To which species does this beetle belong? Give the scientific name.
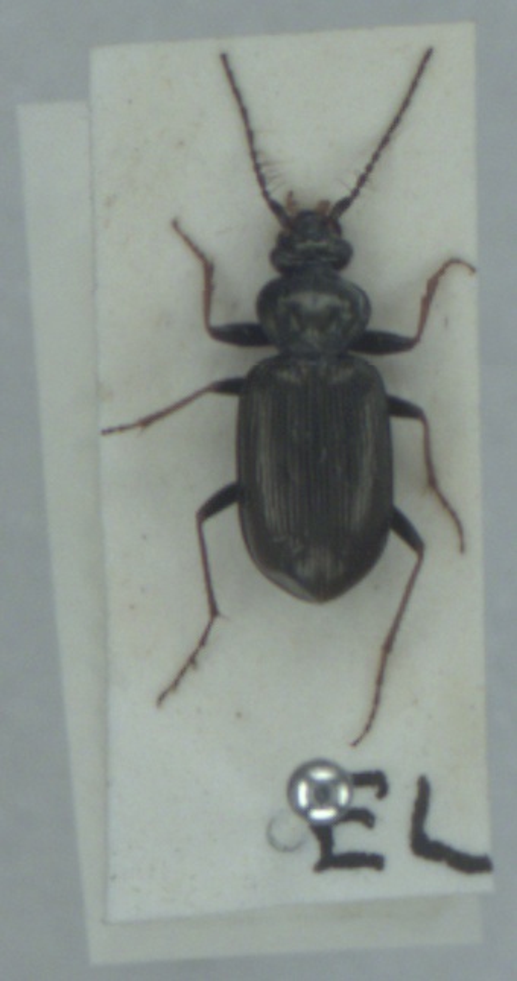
Loricera pilicornis
